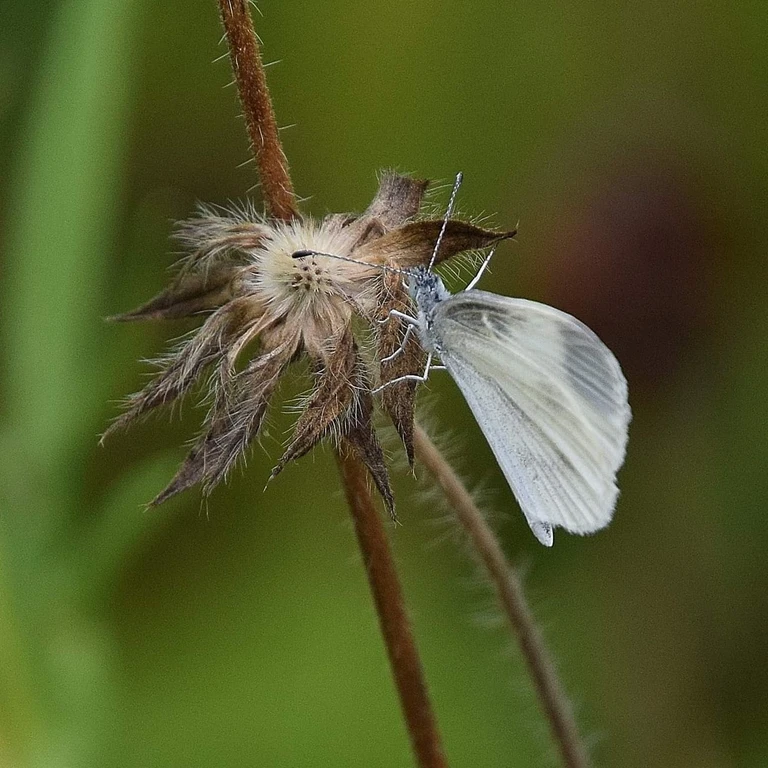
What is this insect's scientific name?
Leptidea sinapis/juvernica
